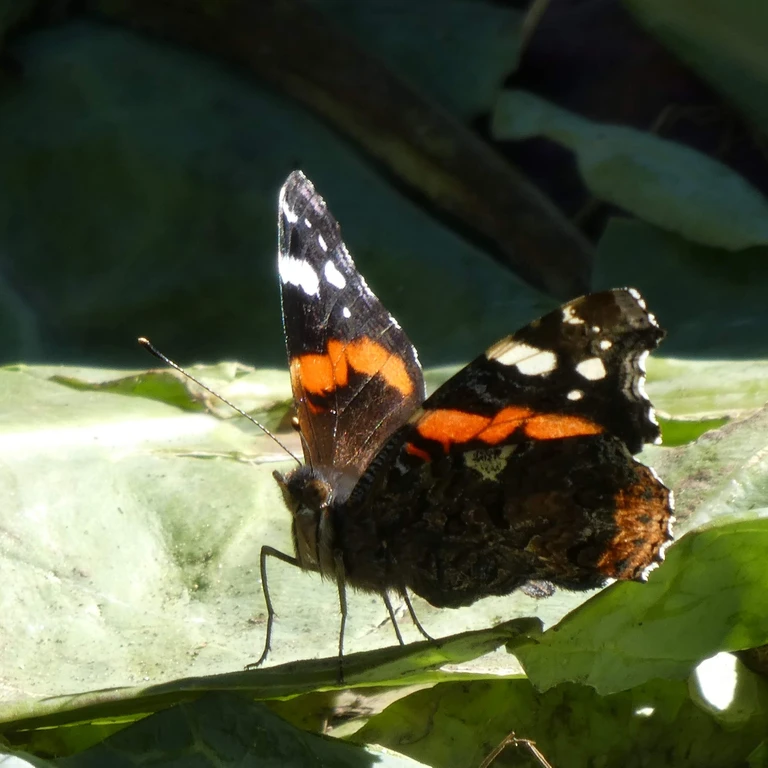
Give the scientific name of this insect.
Vanessa atalanta
